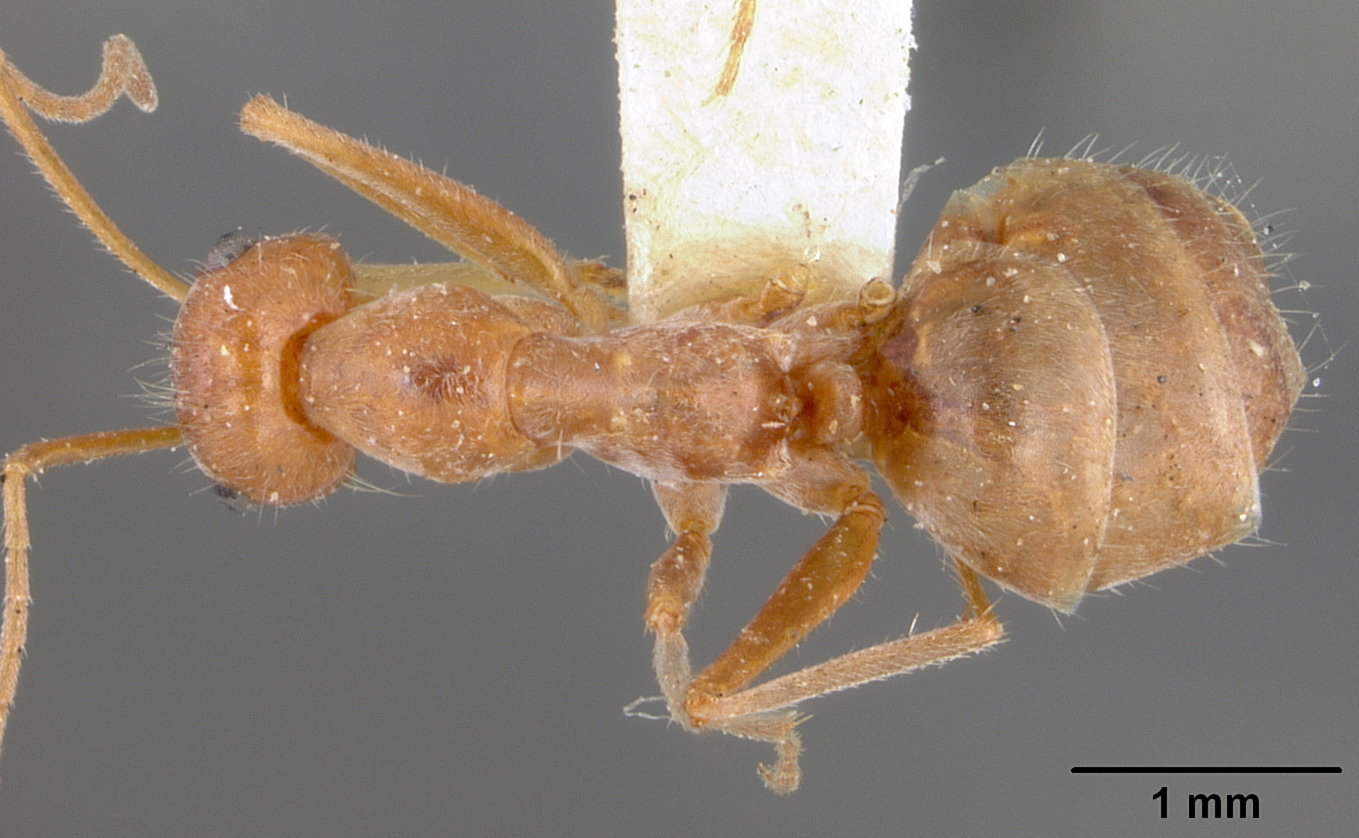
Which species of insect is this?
Myrmecocystus melliger
